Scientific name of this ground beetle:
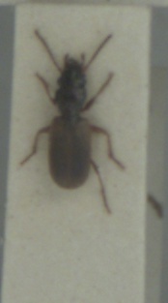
Bembidion laterale
